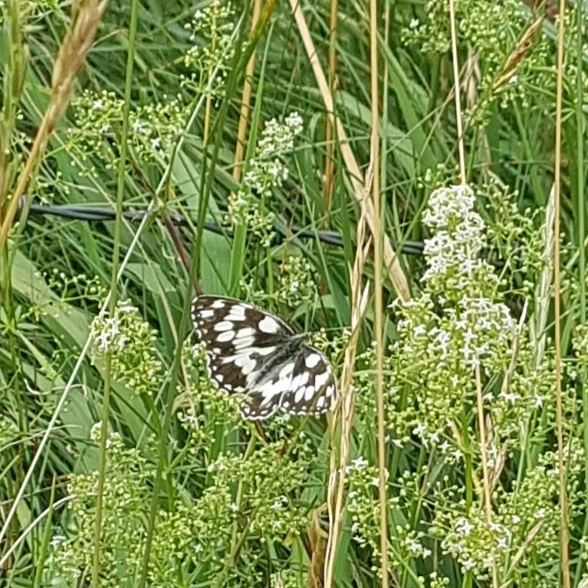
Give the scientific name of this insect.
Melanargia galathea
